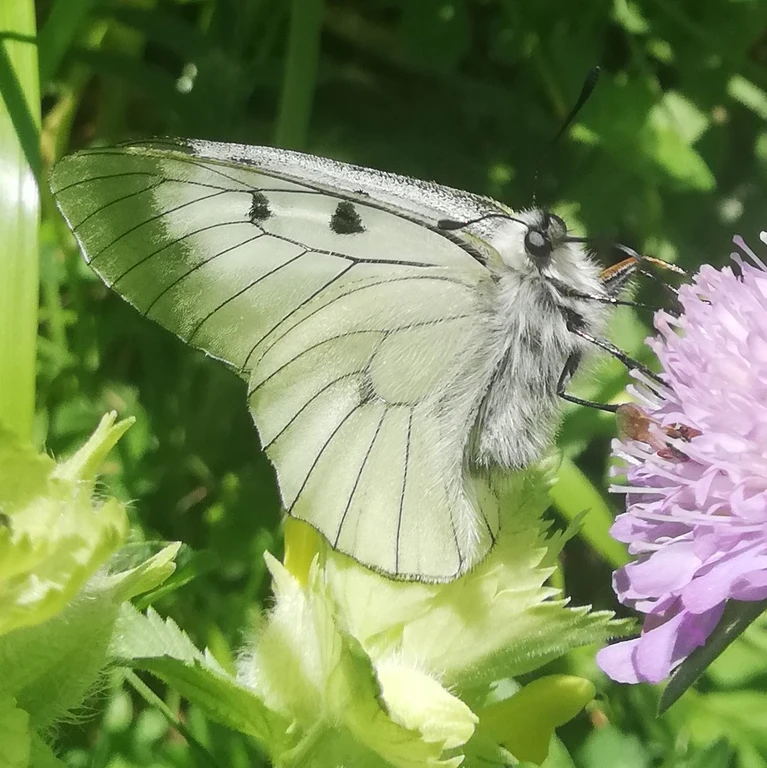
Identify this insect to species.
Parnassius mnemosyne
